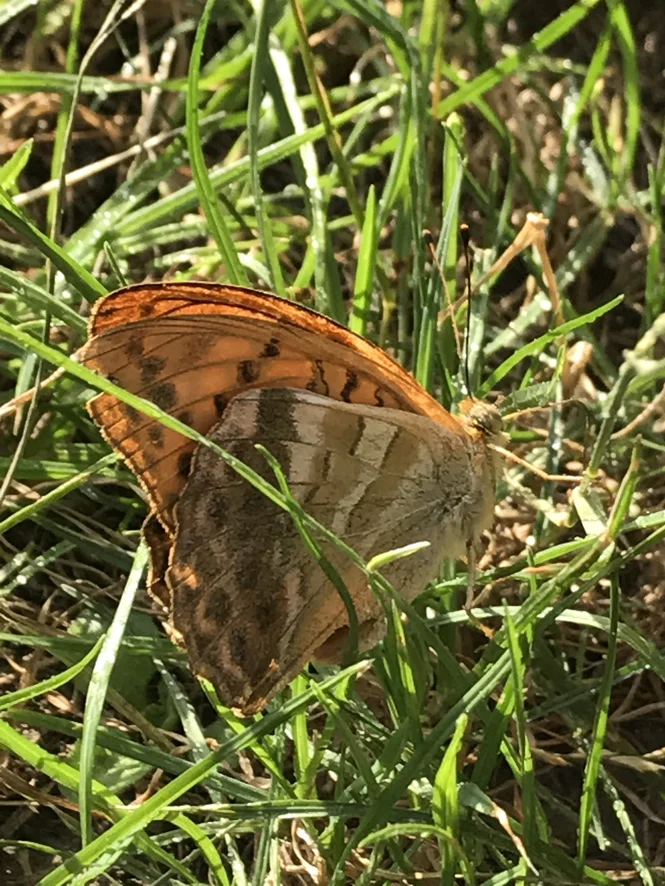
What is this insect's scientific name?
Argynnis paphia
